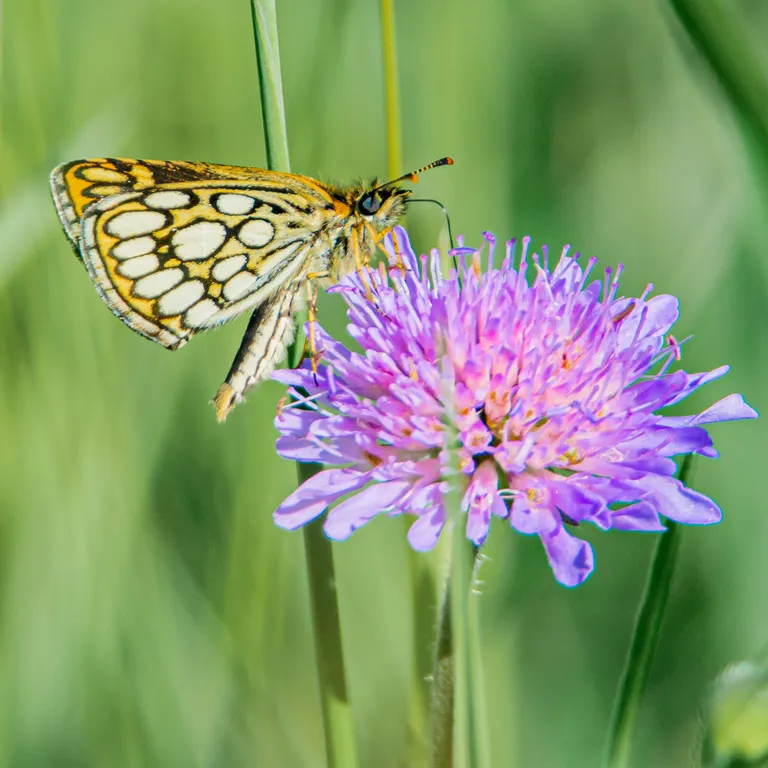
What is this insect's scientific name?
Heteropterus morpheus
